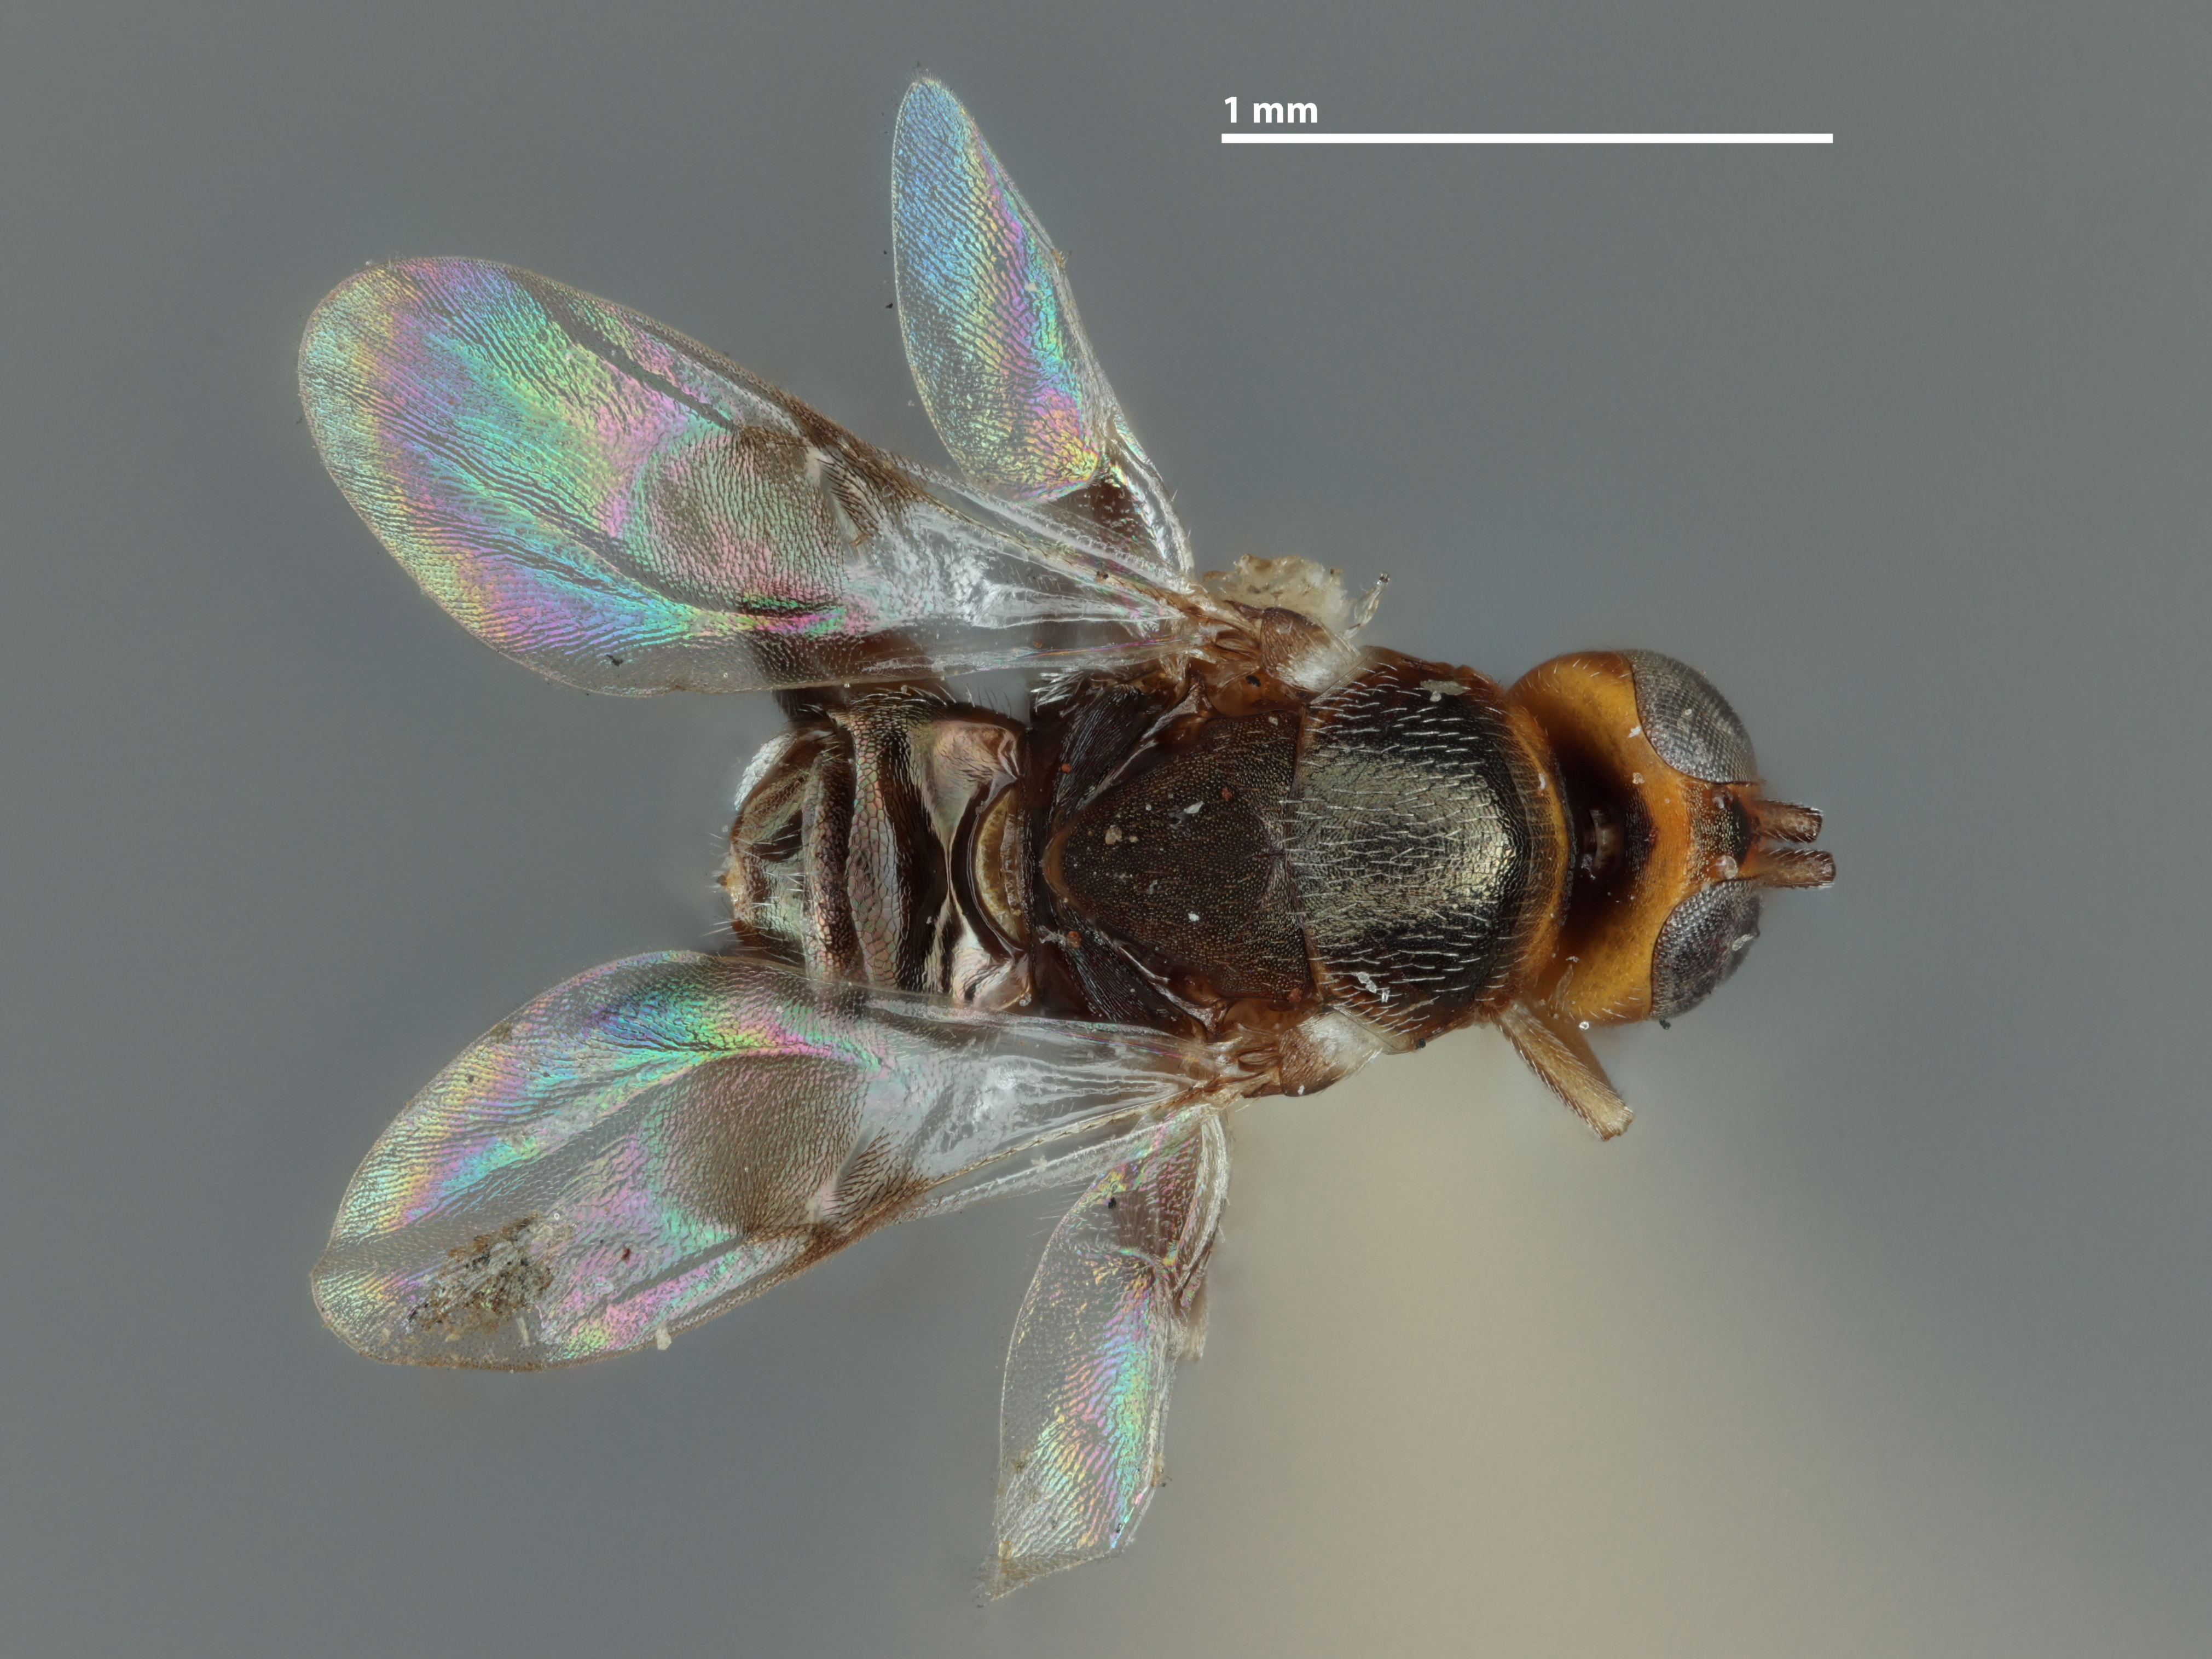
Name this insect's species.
Anisotylus utahensis
